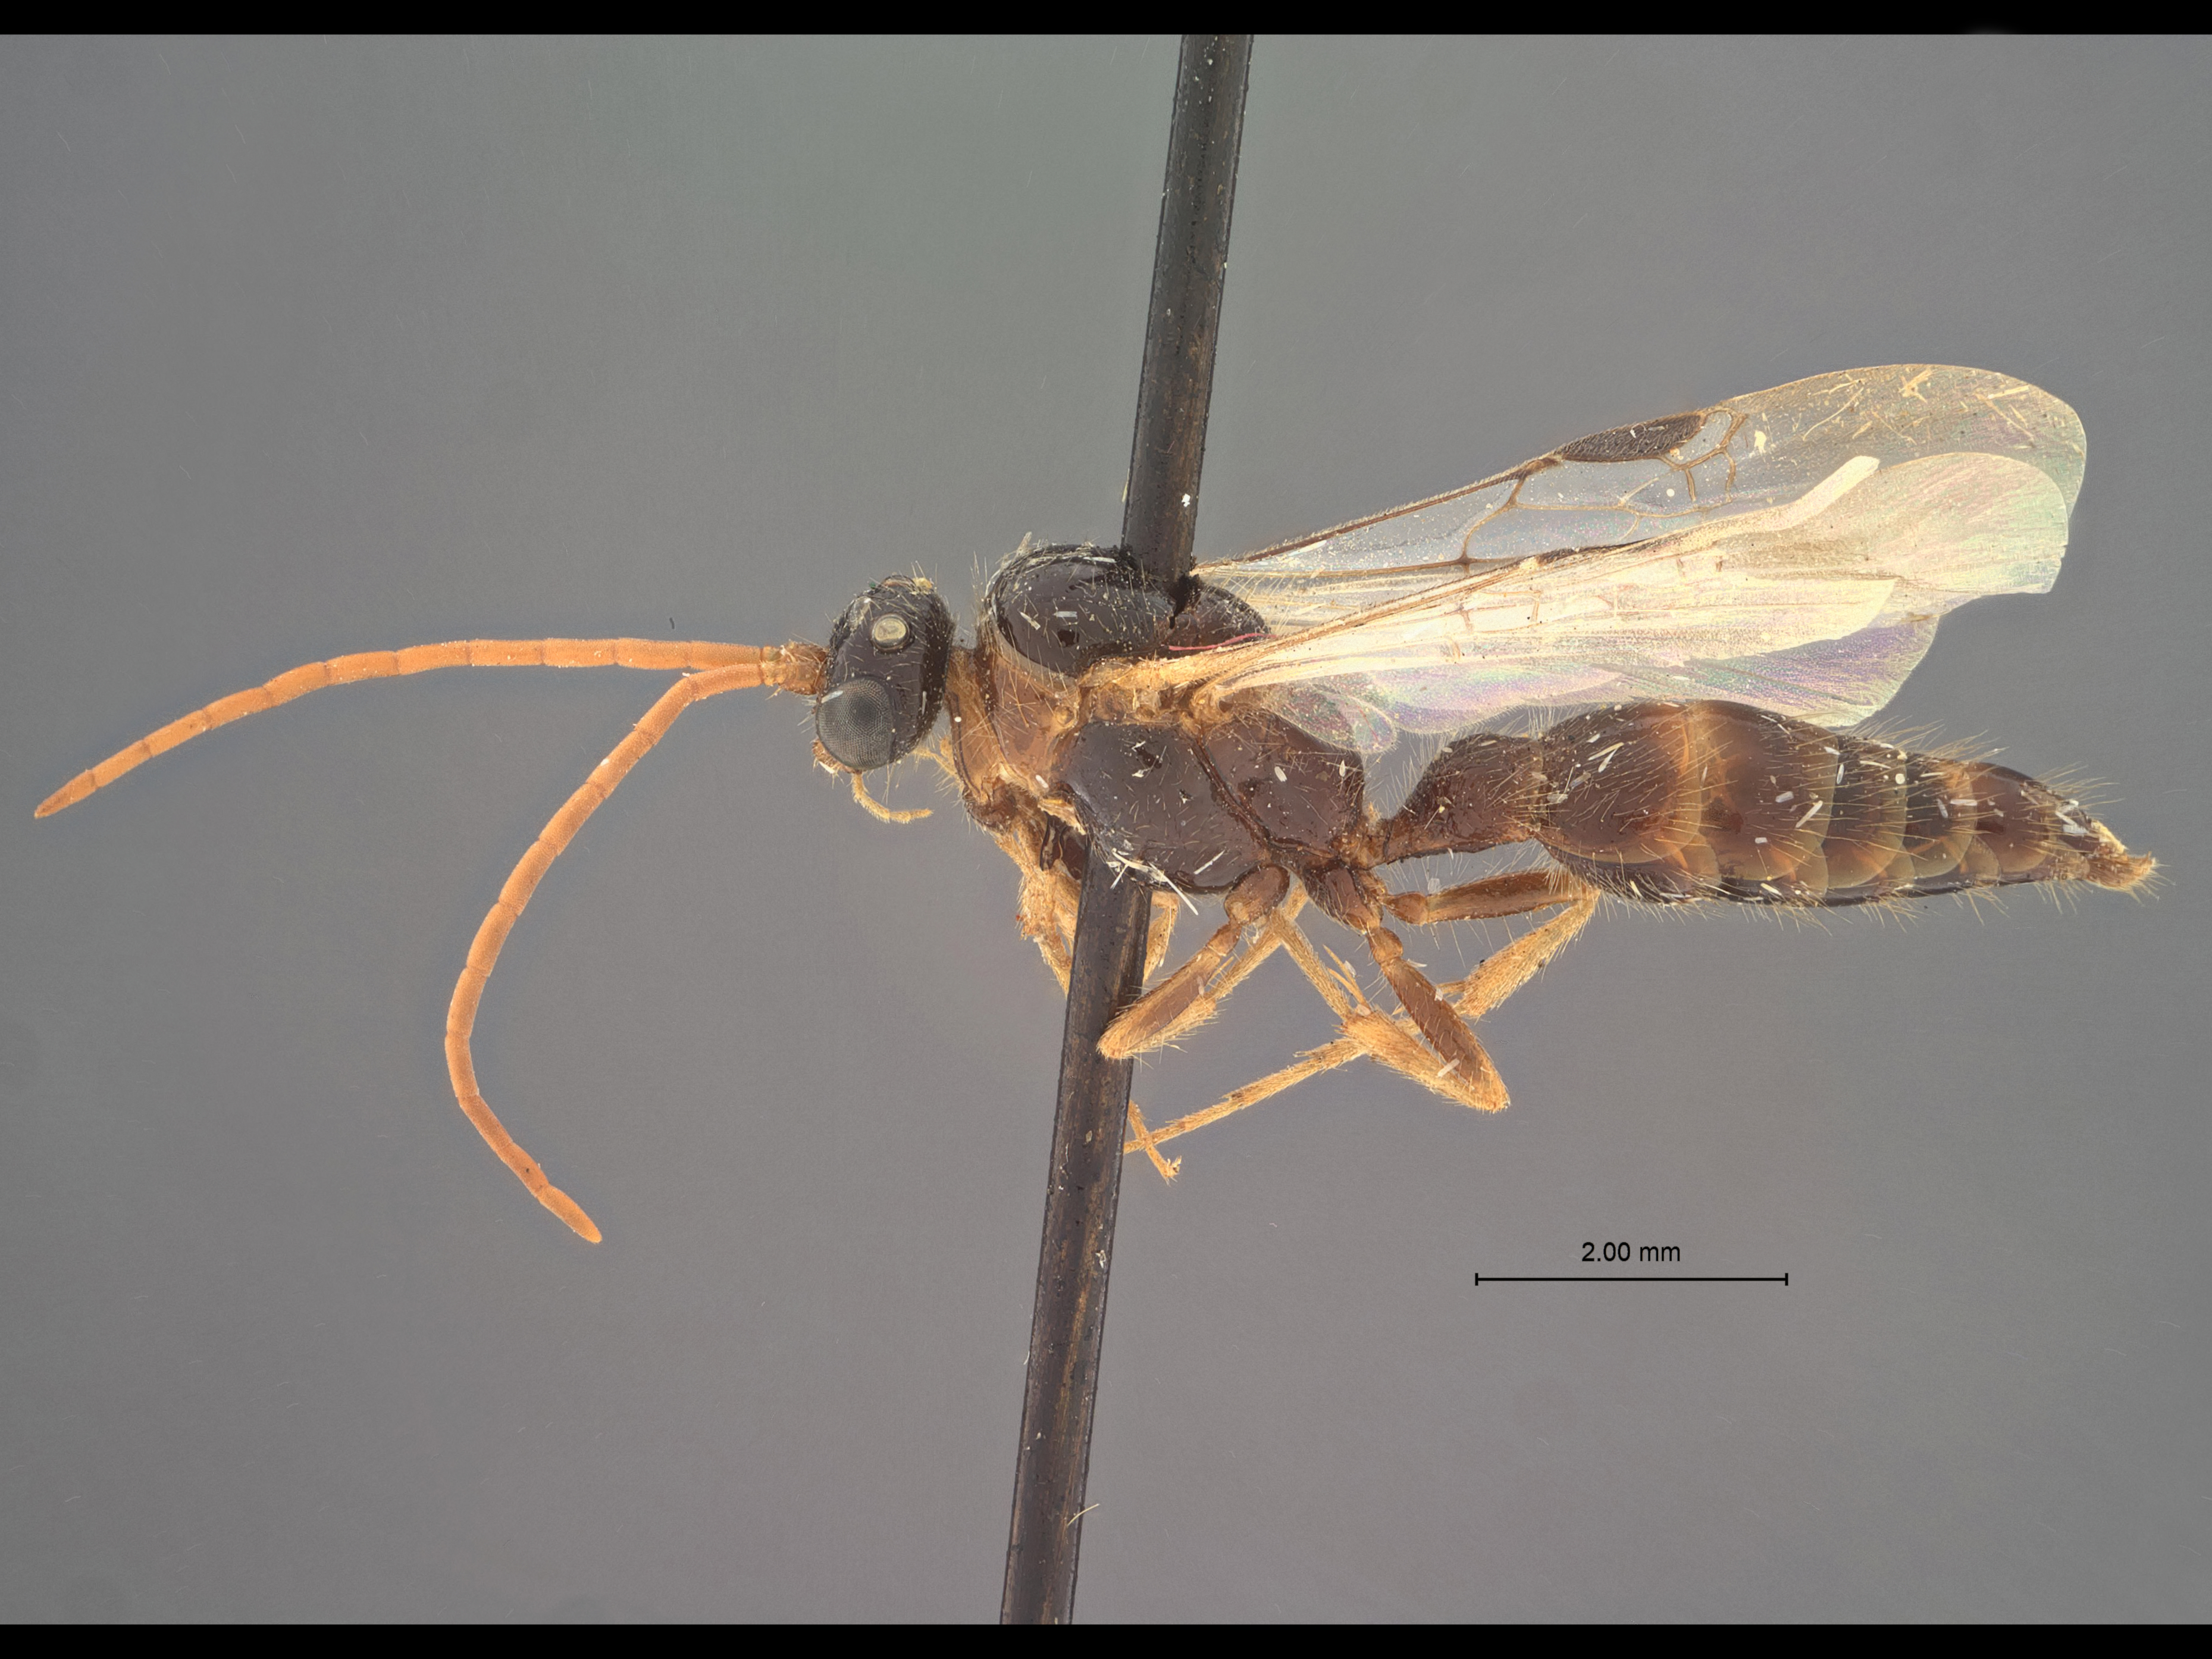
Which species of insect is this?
Brachycistis lacustris
